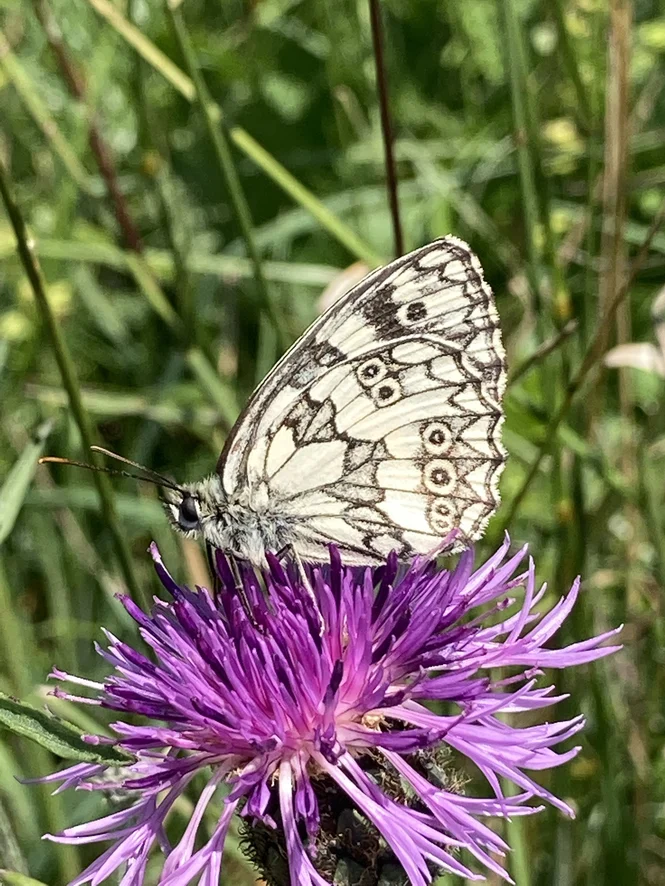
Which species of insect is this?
Melanargia galathea
